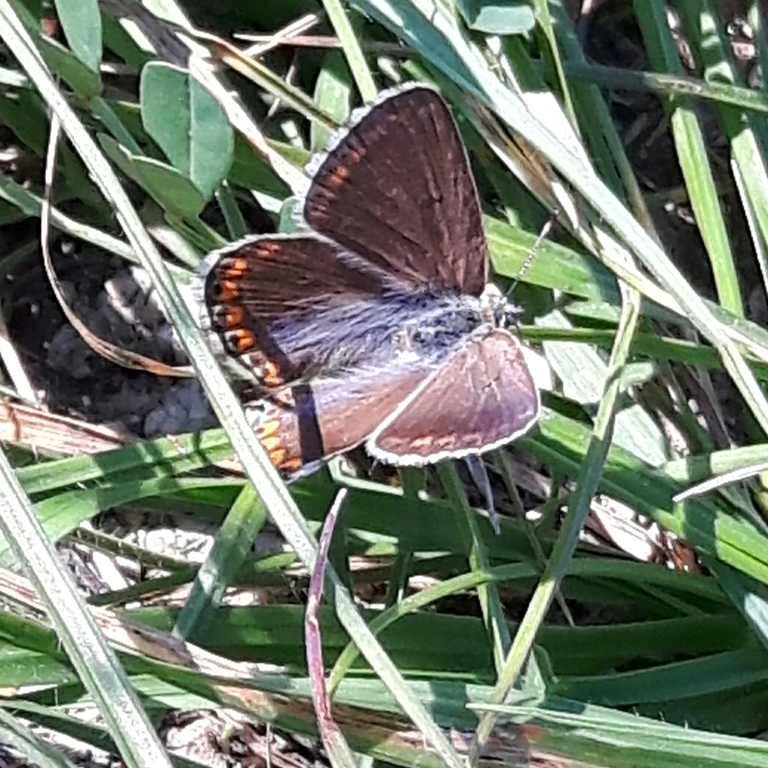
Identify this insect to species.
Aricia agestis/artaxerxes
